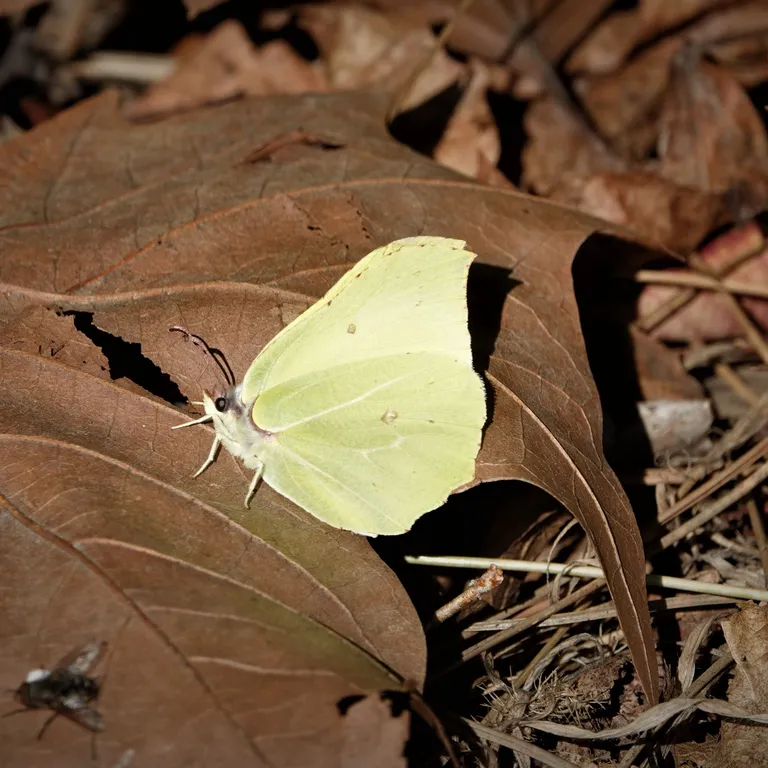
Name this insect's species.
Gonepteryx rhamni
